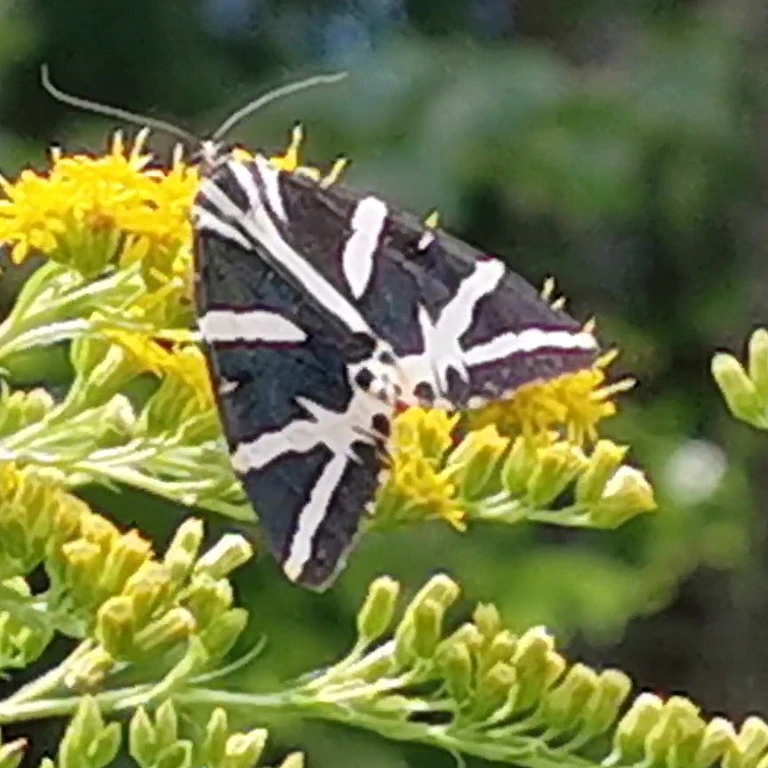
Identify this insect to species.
Euplagia quadripunctaria
